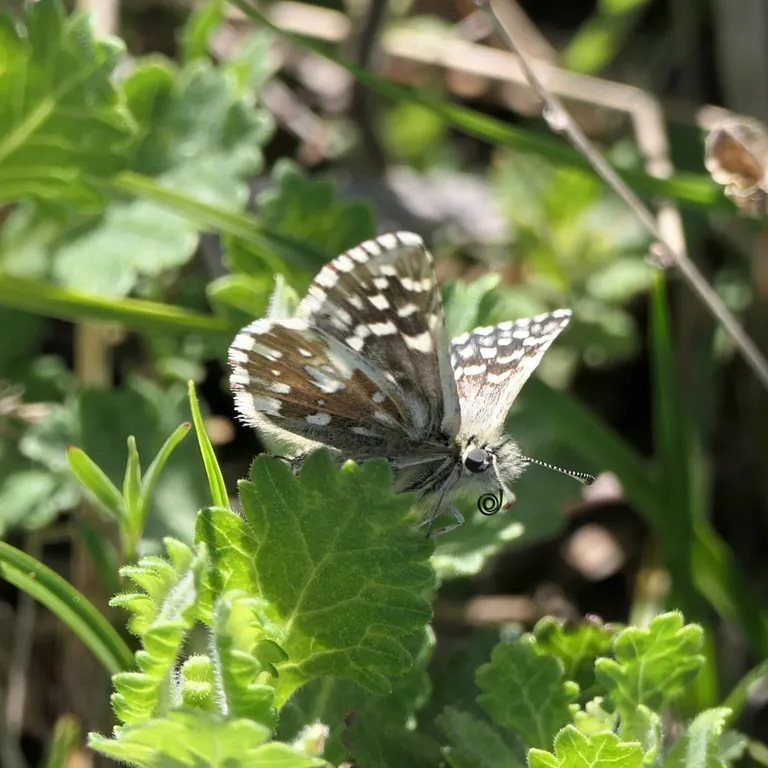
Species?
Pyrgus malvae
